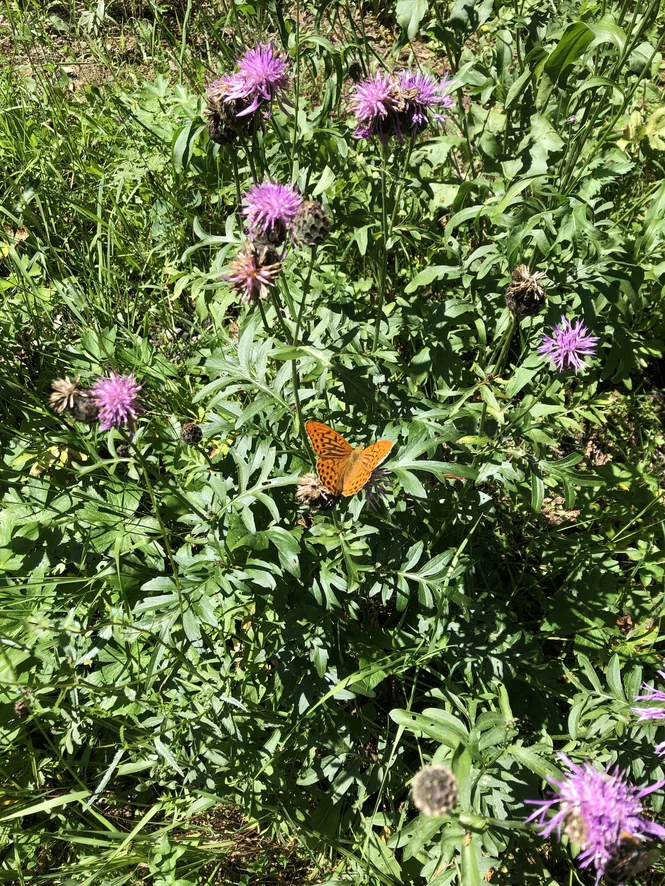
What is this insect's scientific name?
Argynnis paphia
